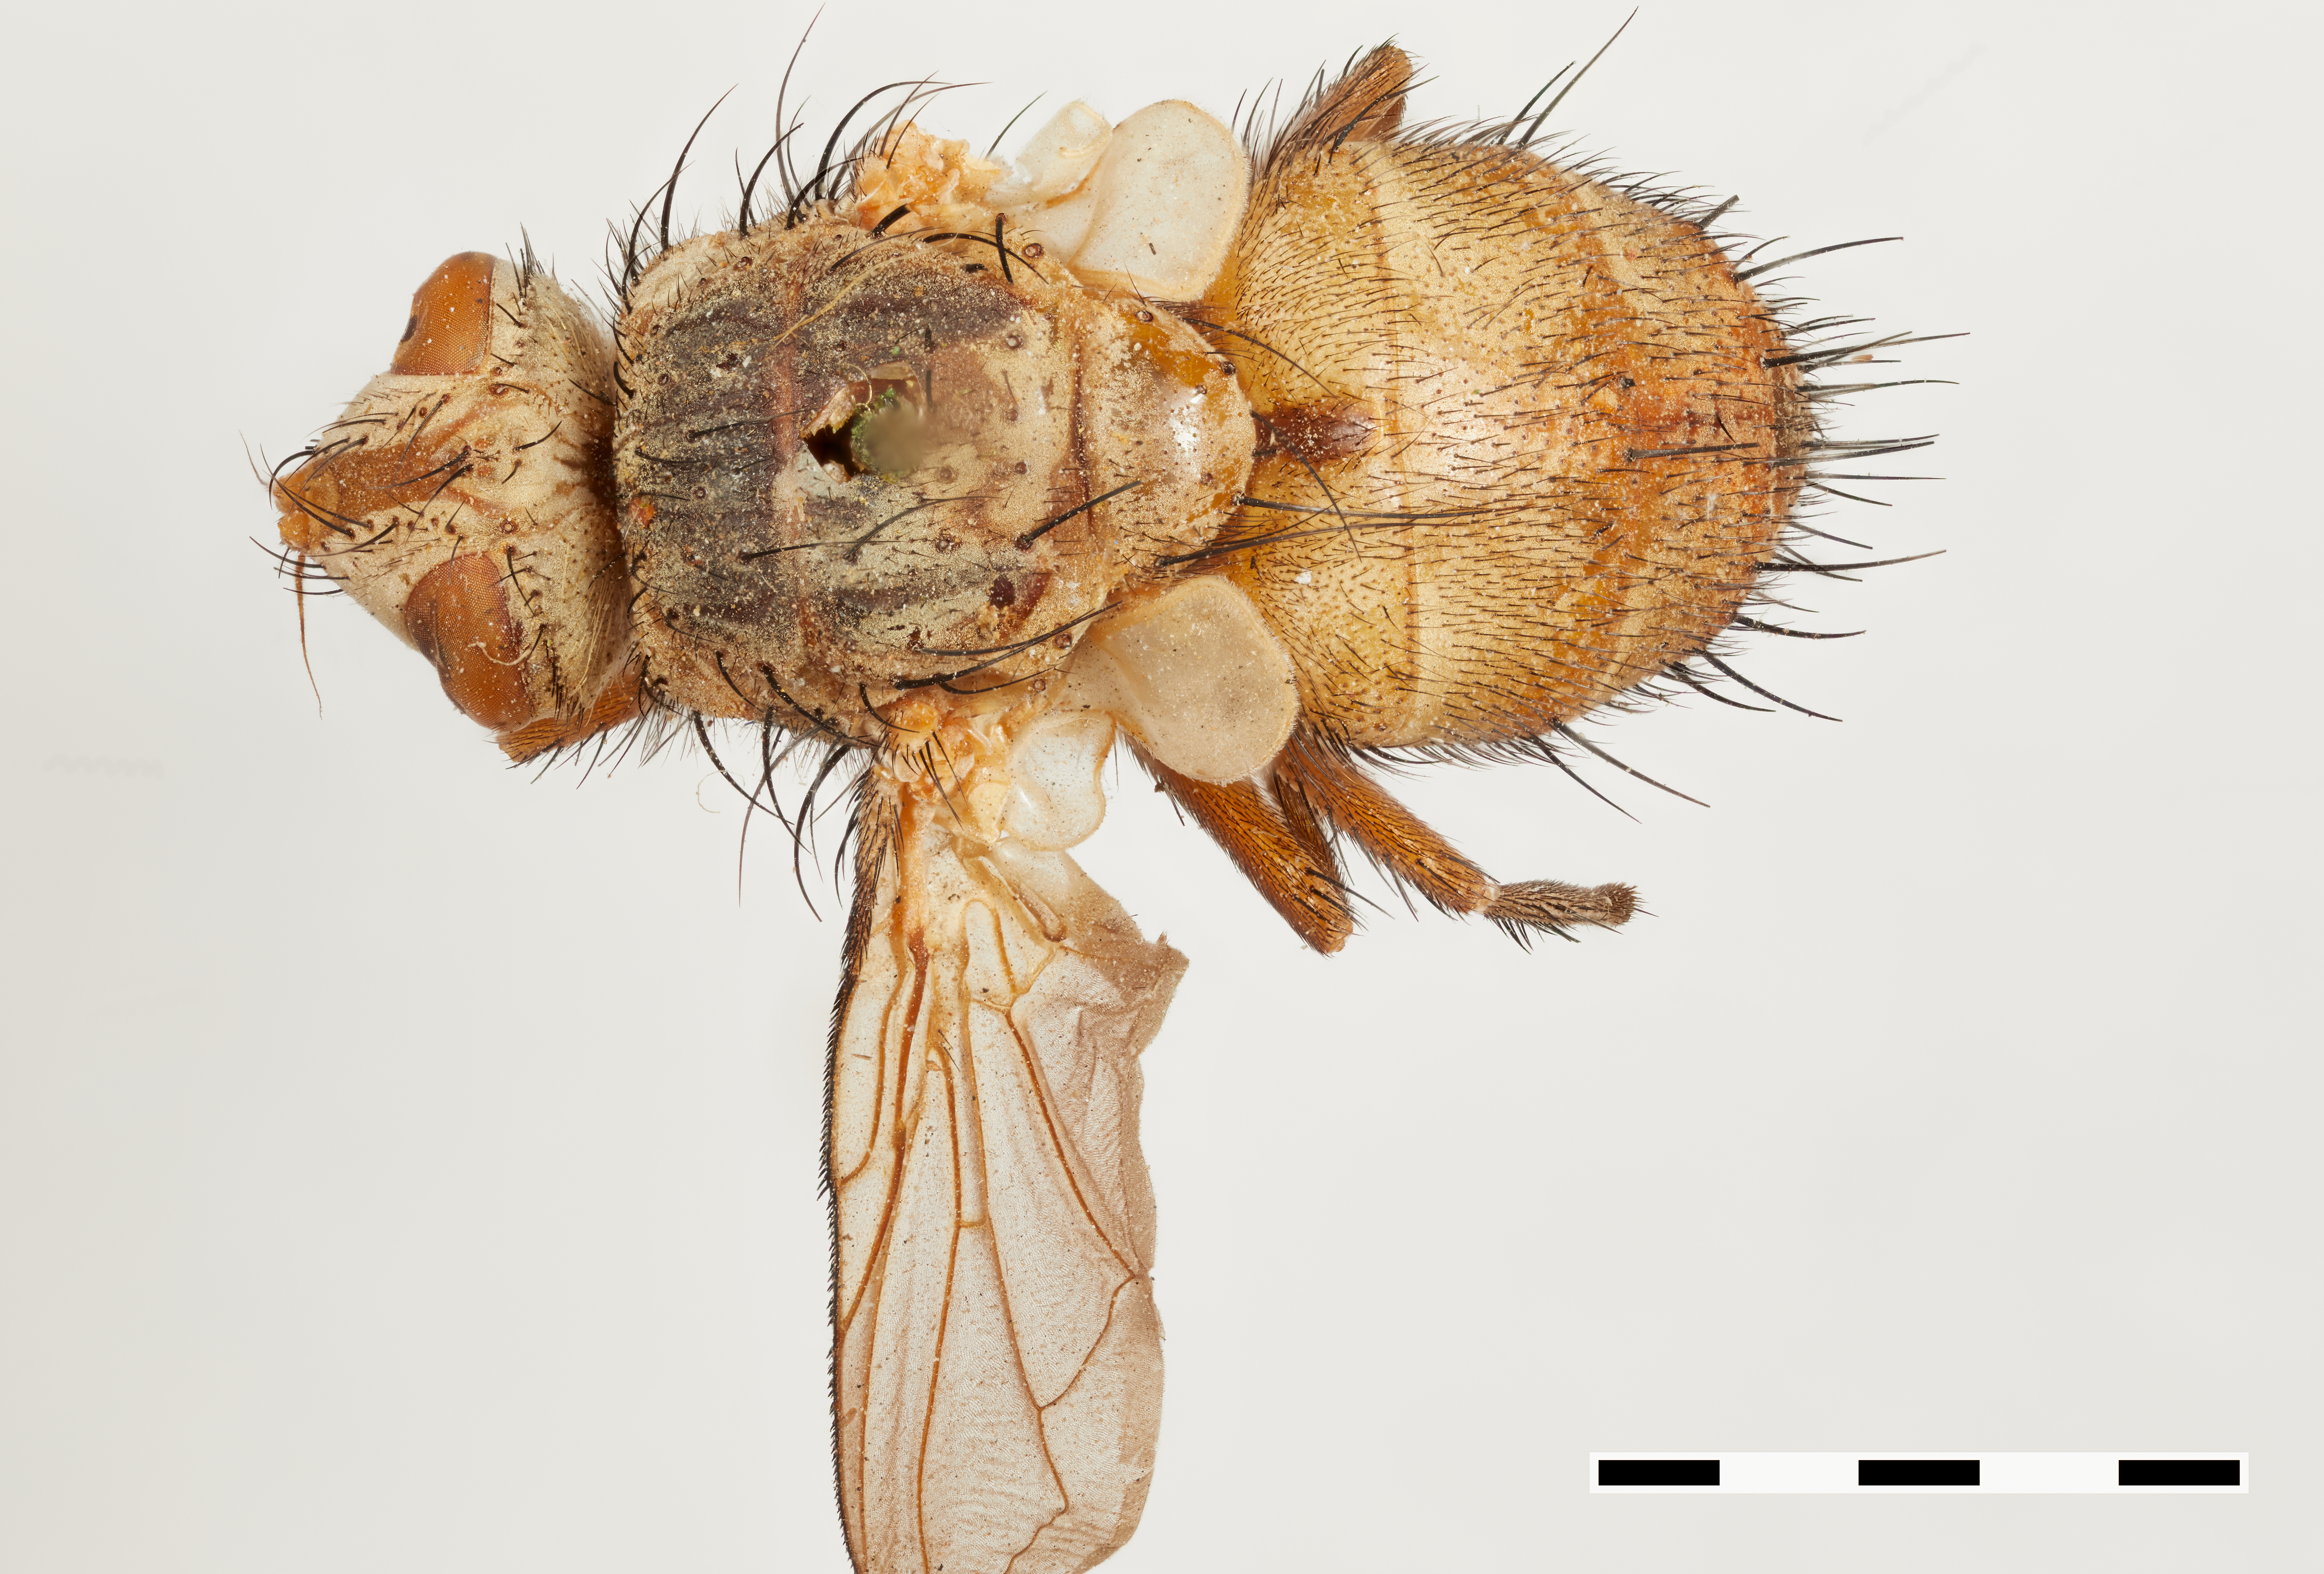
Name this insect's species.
Demoticus pallidus
